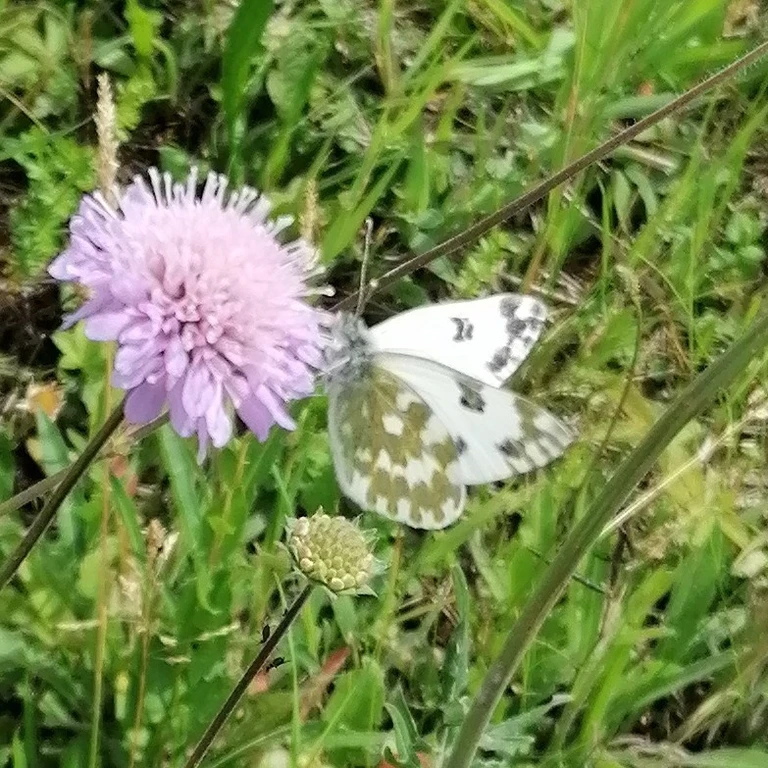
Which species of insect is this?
Pontia edusa
